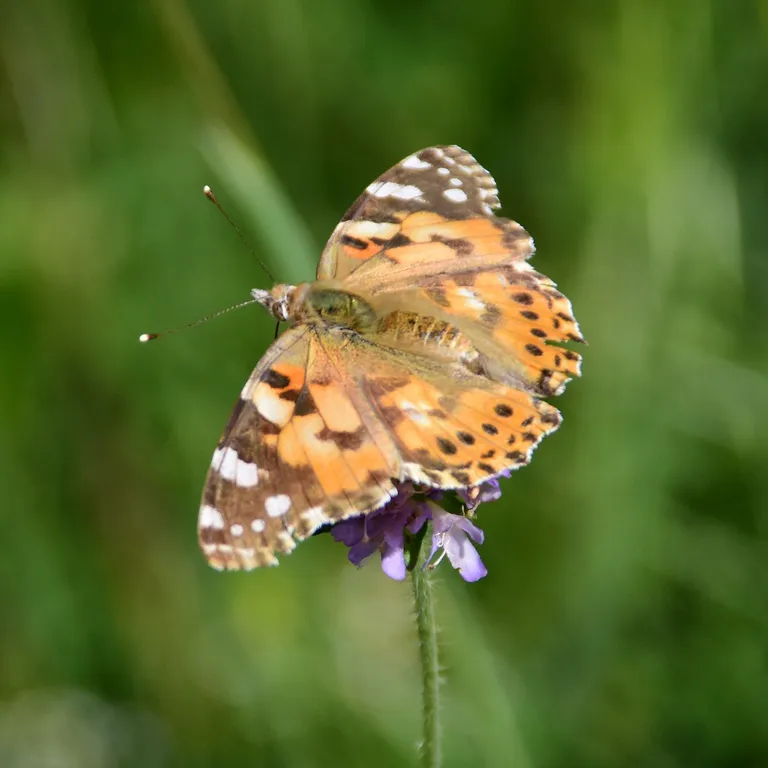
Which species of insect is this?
Vanessa cardui
